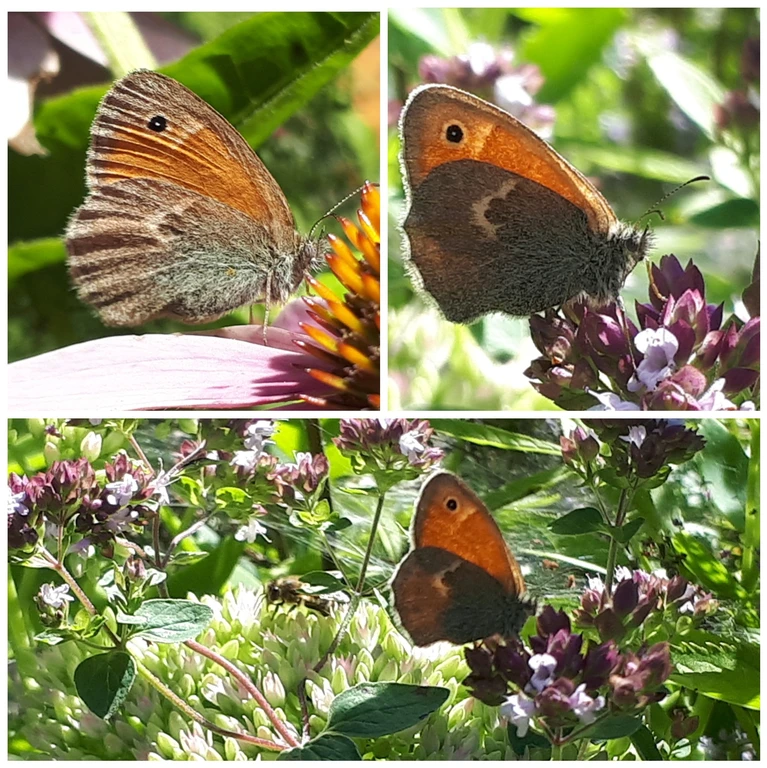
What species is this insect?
Coenonympha pamphilus
